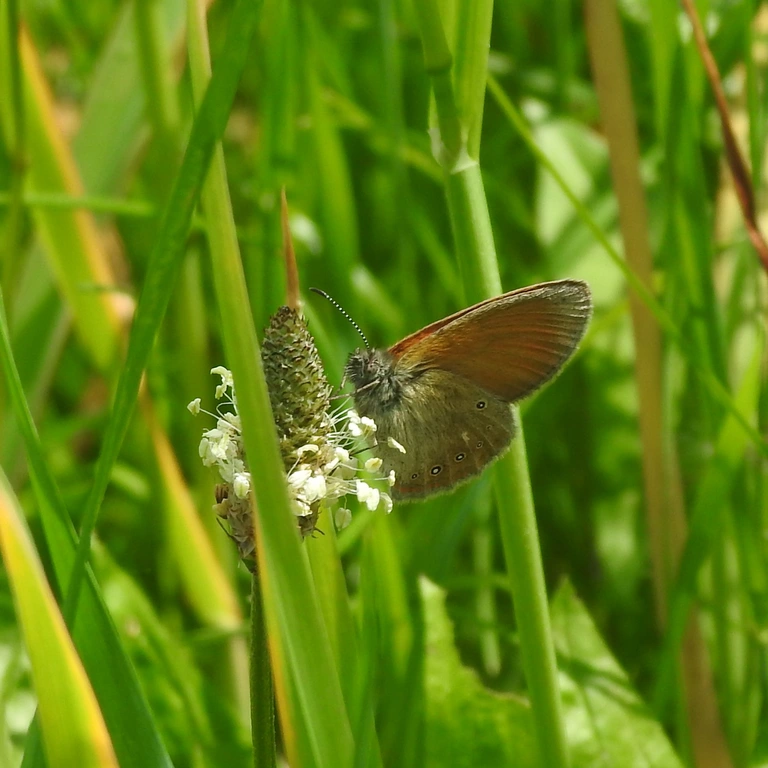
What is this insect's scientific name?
Coenonympha glycerion (also Coenonympha iphis)
